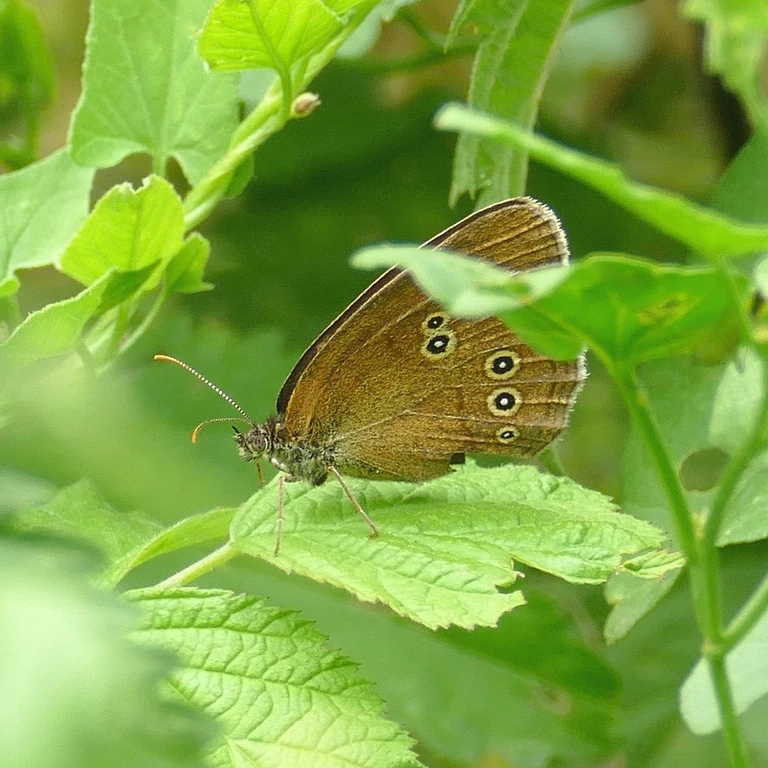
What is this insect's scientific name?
Aphantopus hyperantus
